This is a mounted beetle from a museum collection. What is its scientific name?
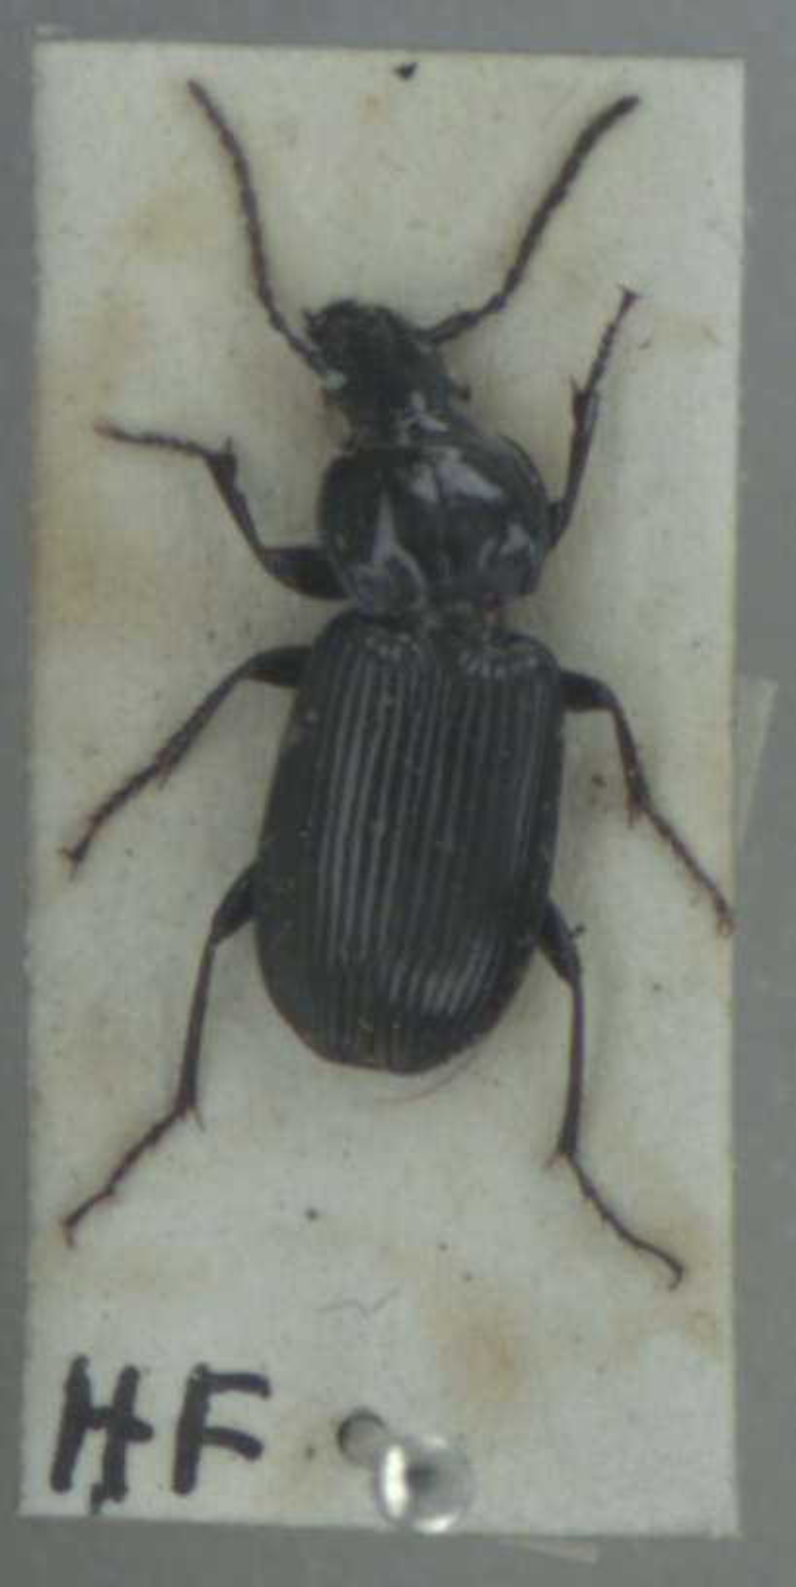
Pterostichus nigrita
